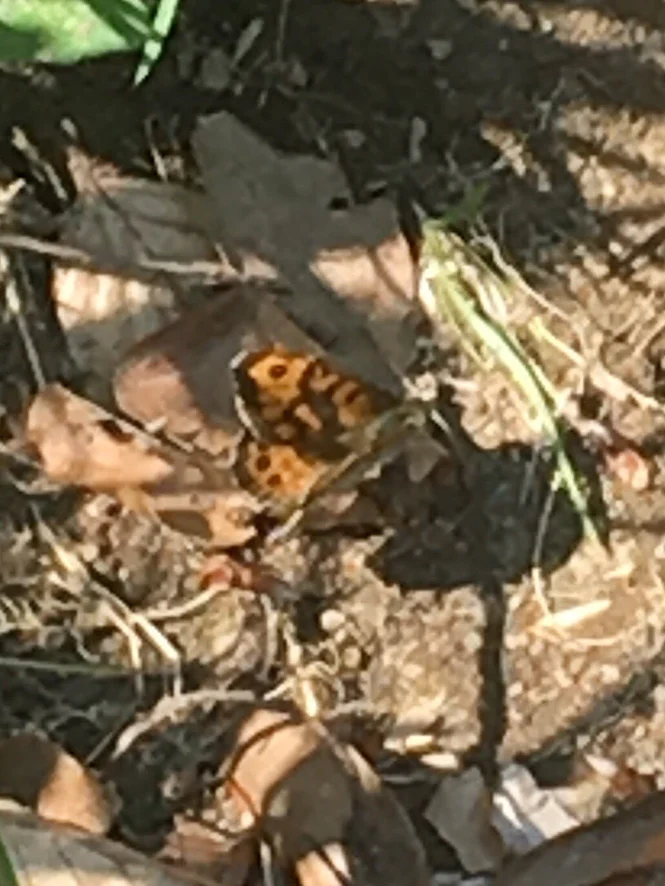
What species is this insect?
Lasiommata megera (also Pararge megera)
